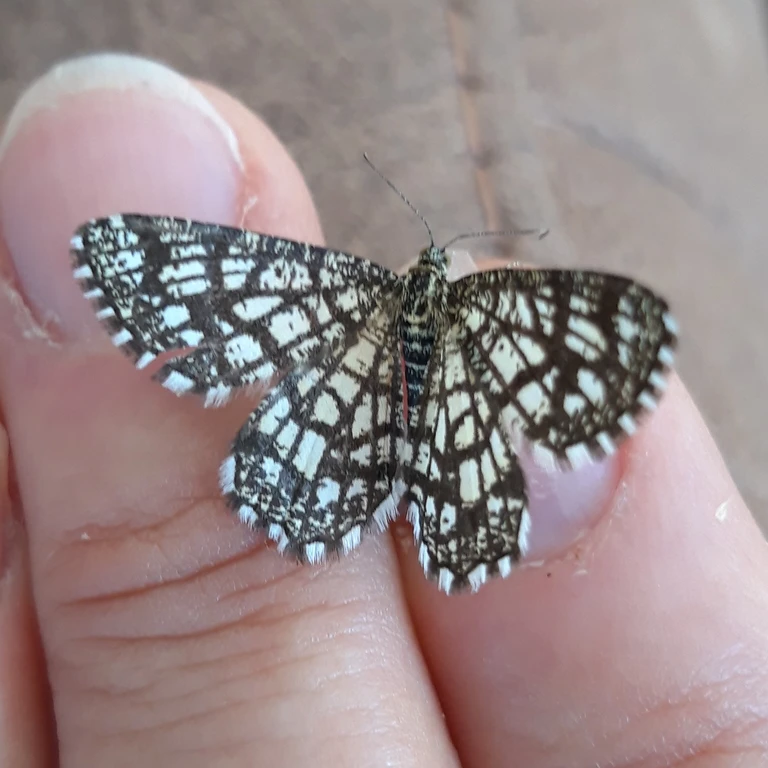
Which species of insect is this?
Chiasmia clathrata
